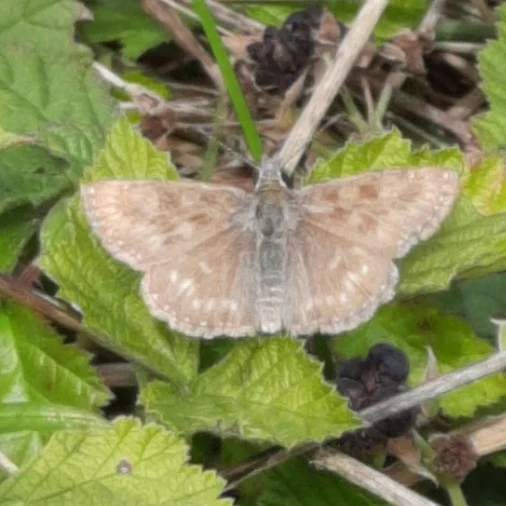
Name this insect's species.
Erynnis tages
